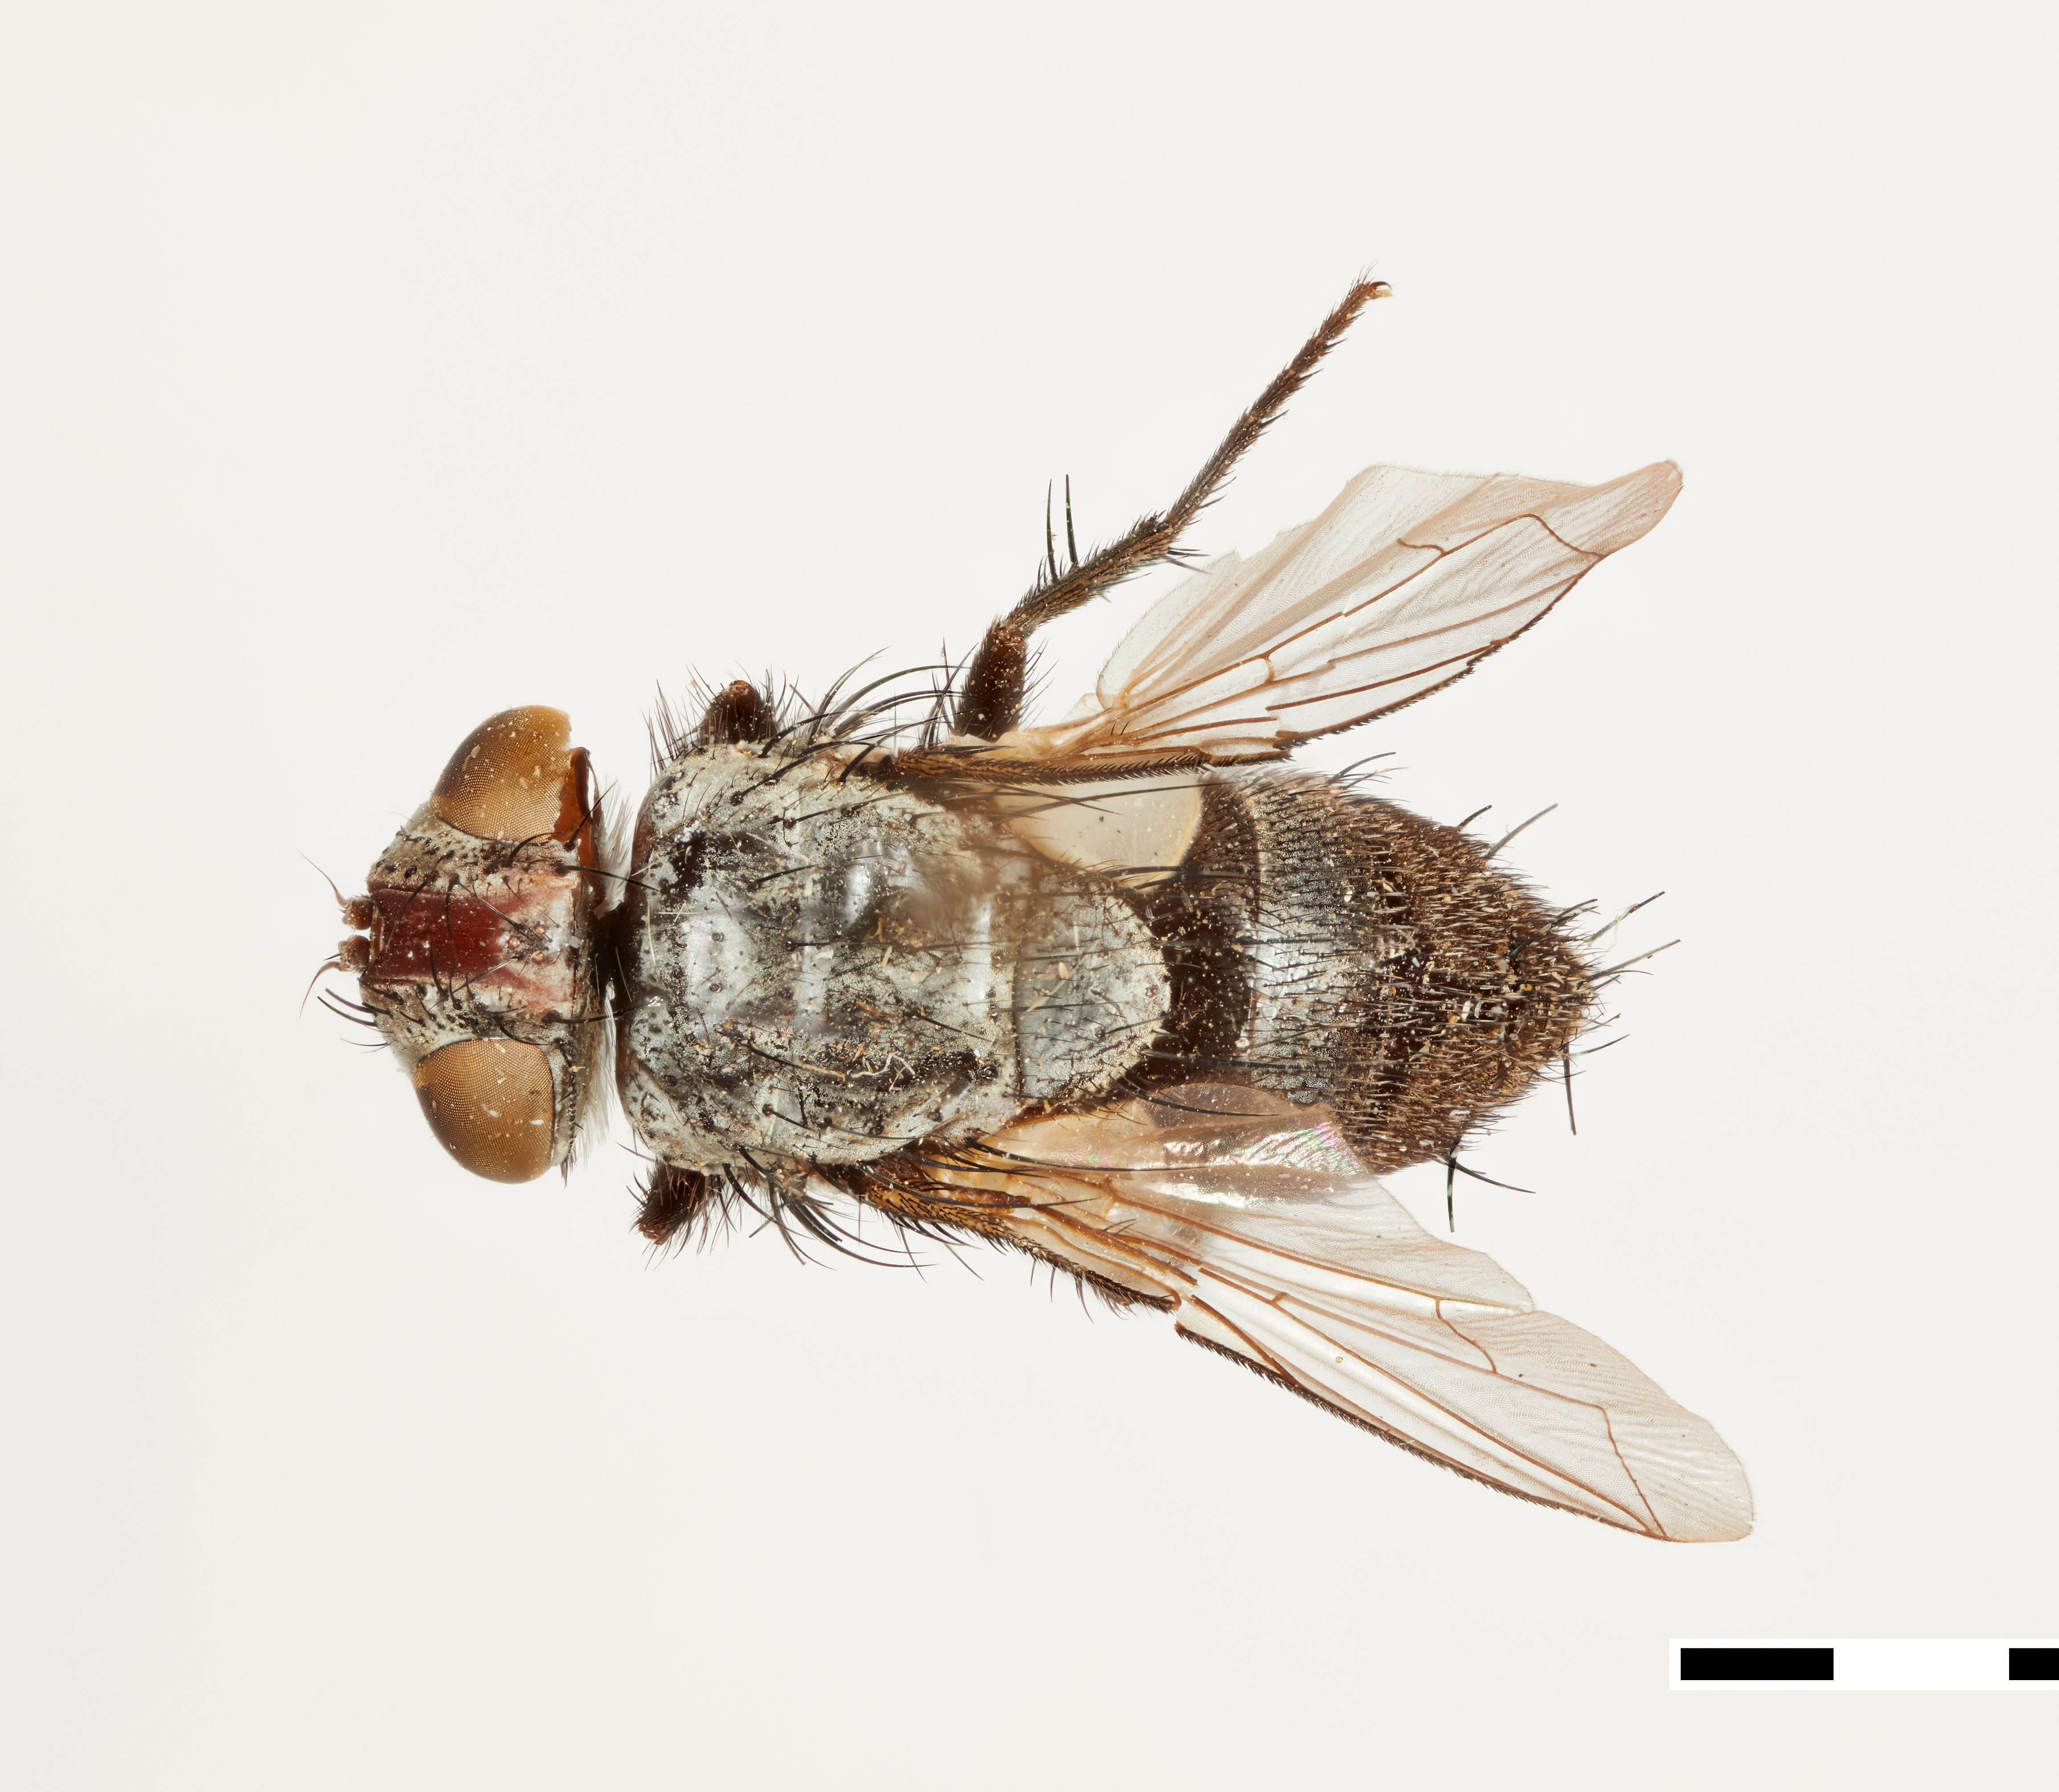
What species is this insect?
Sturmia limata
